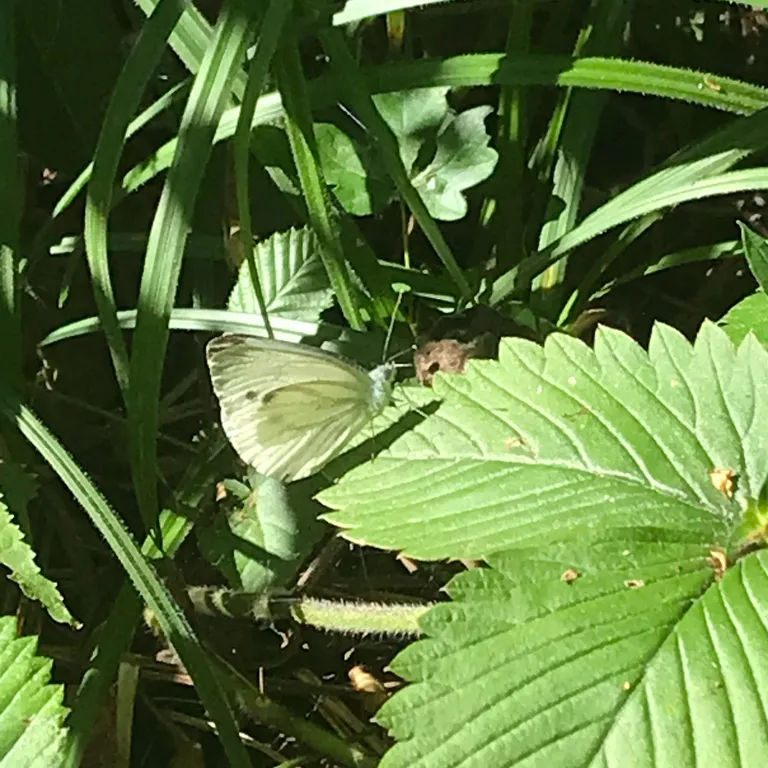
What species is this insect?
Pieris napi
